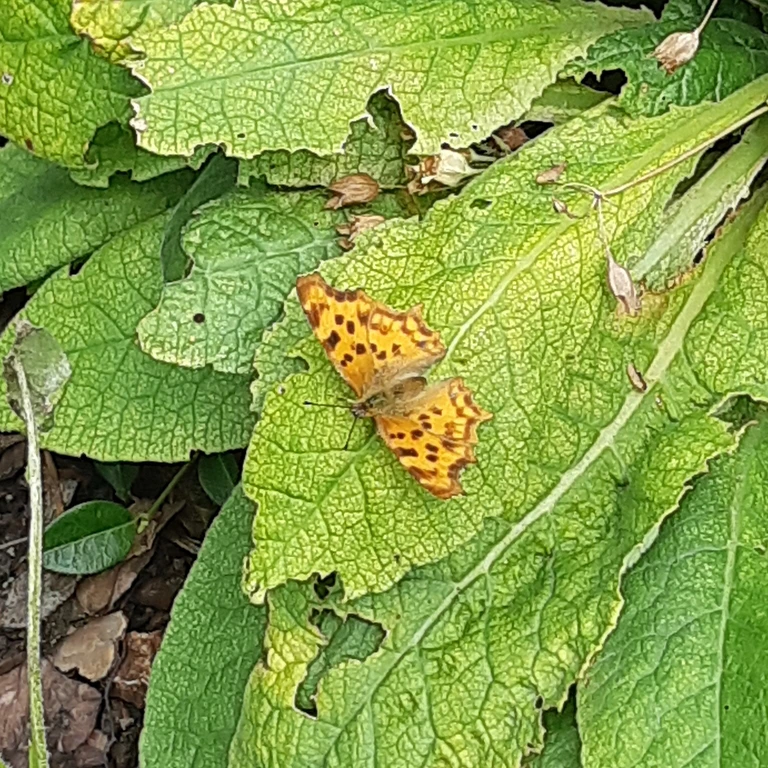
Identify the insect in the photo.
Polygonia c-album
